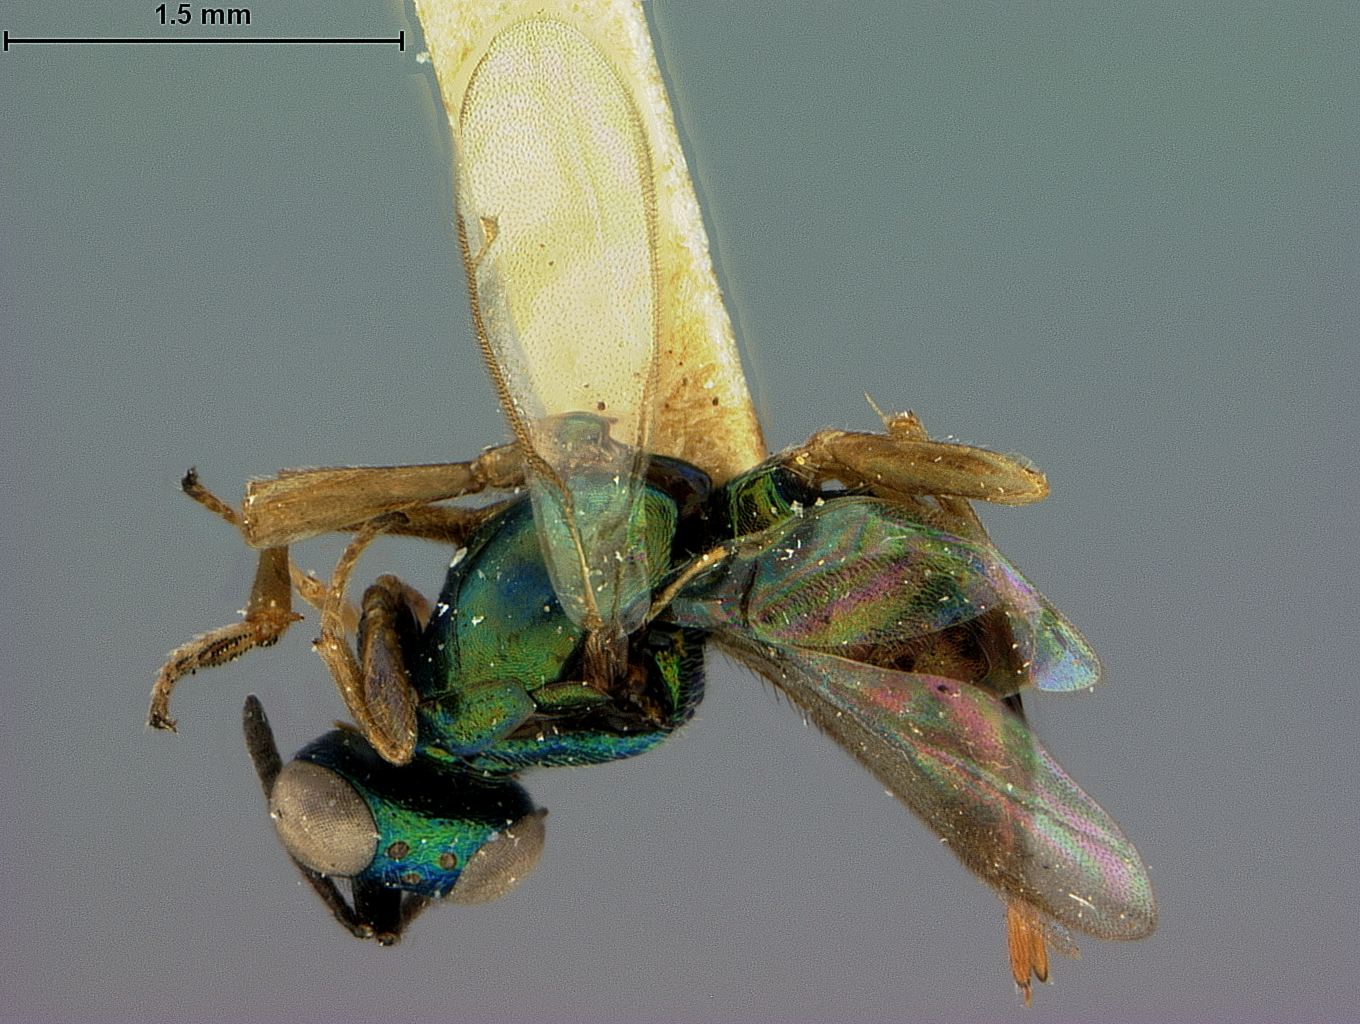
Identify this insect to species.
Eupelmus hawaiiensis
